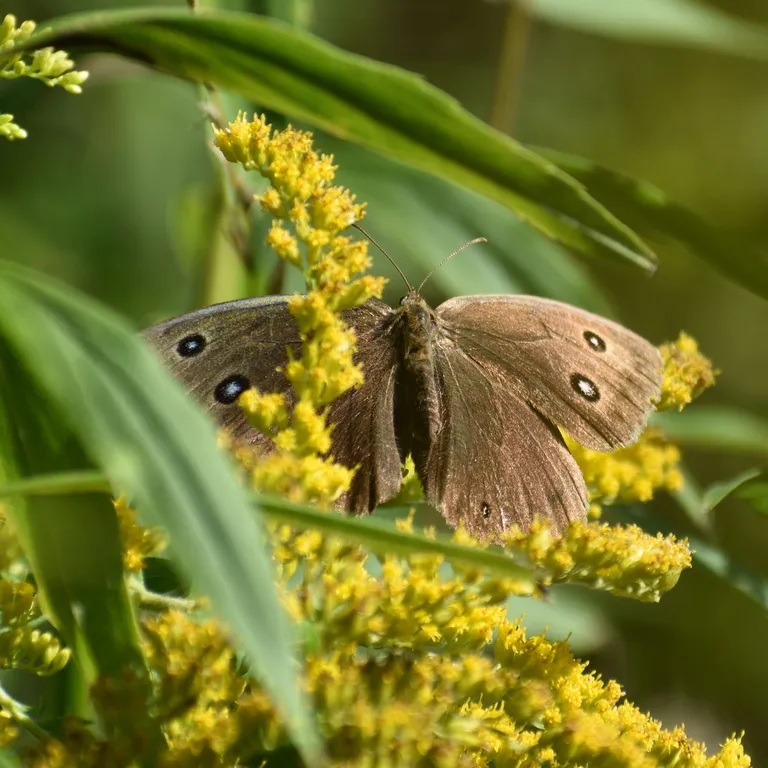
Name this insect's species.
Minois dryas
